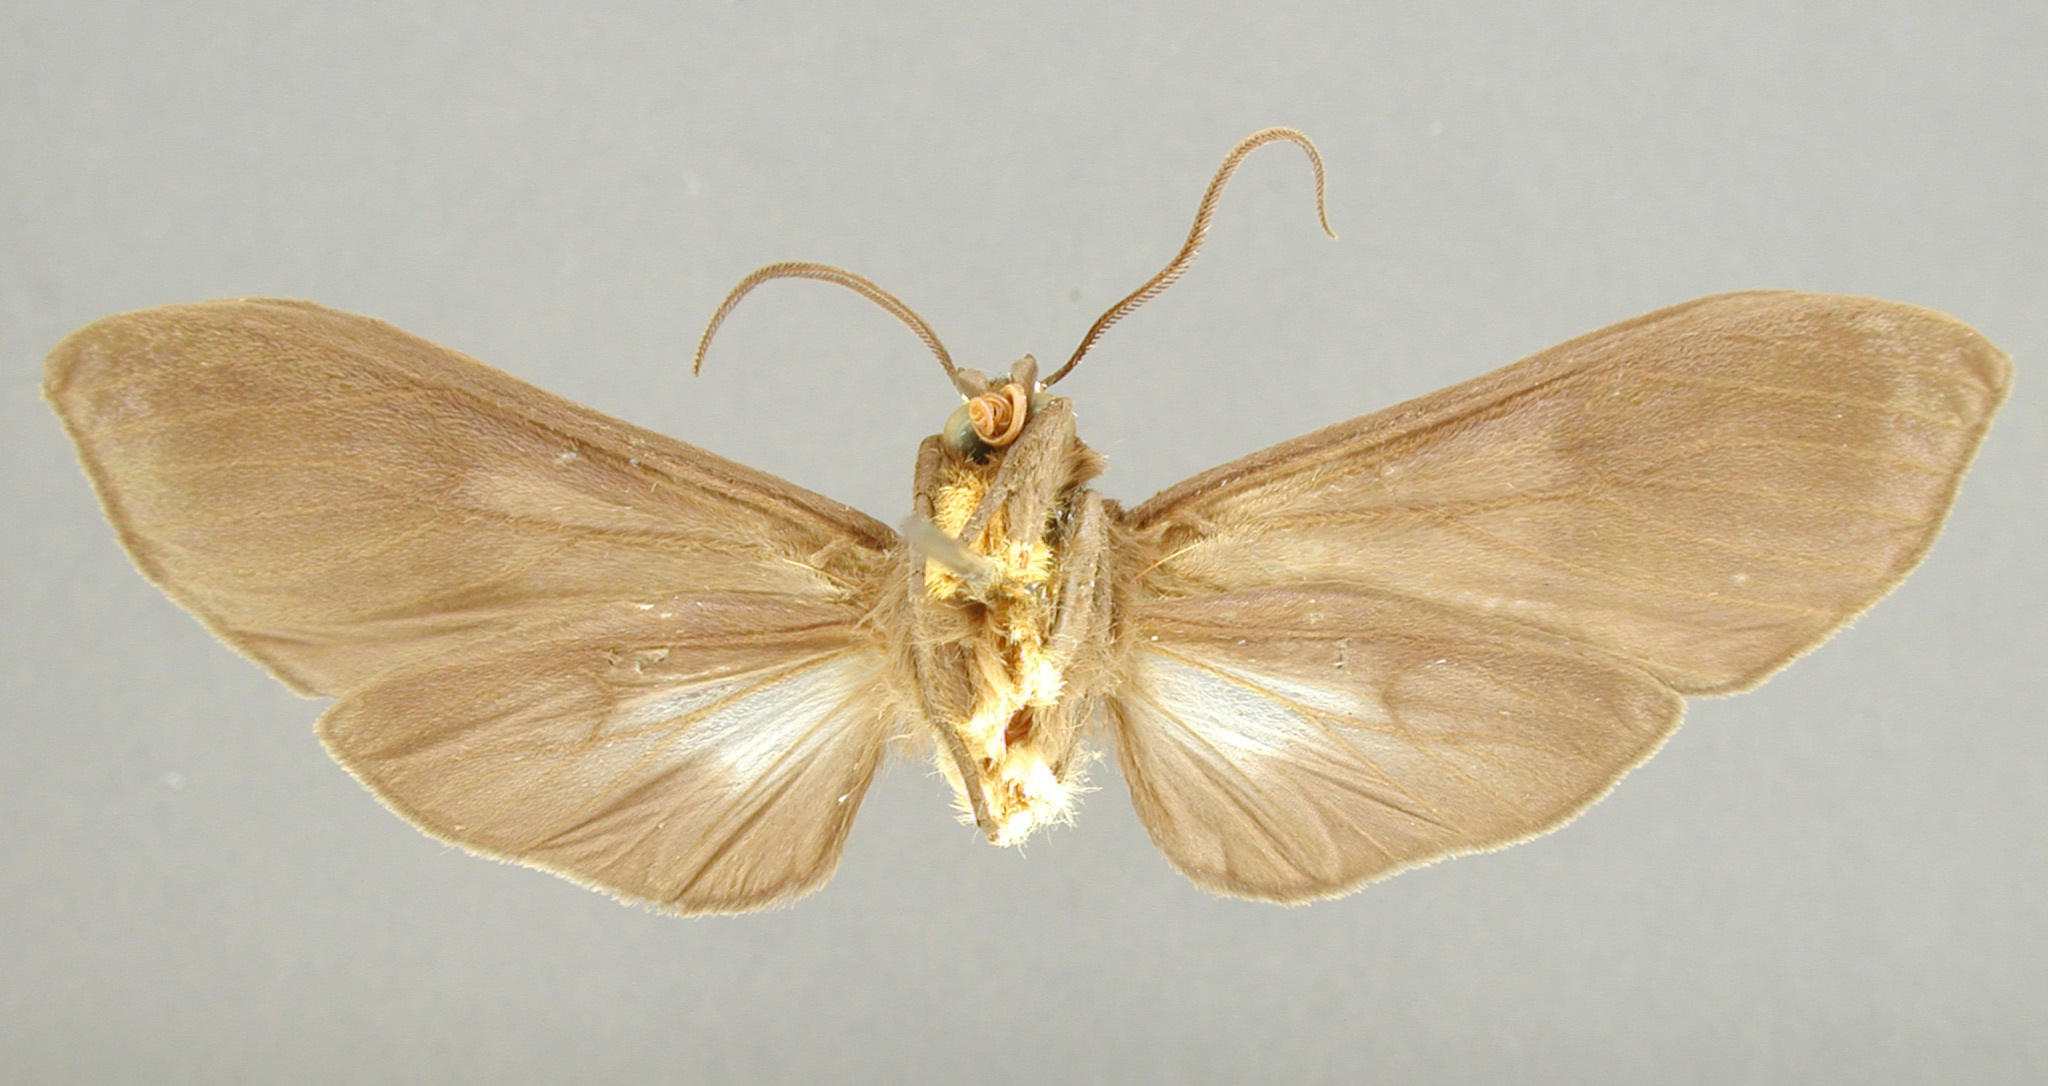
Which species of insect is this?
Pachydota nitens
